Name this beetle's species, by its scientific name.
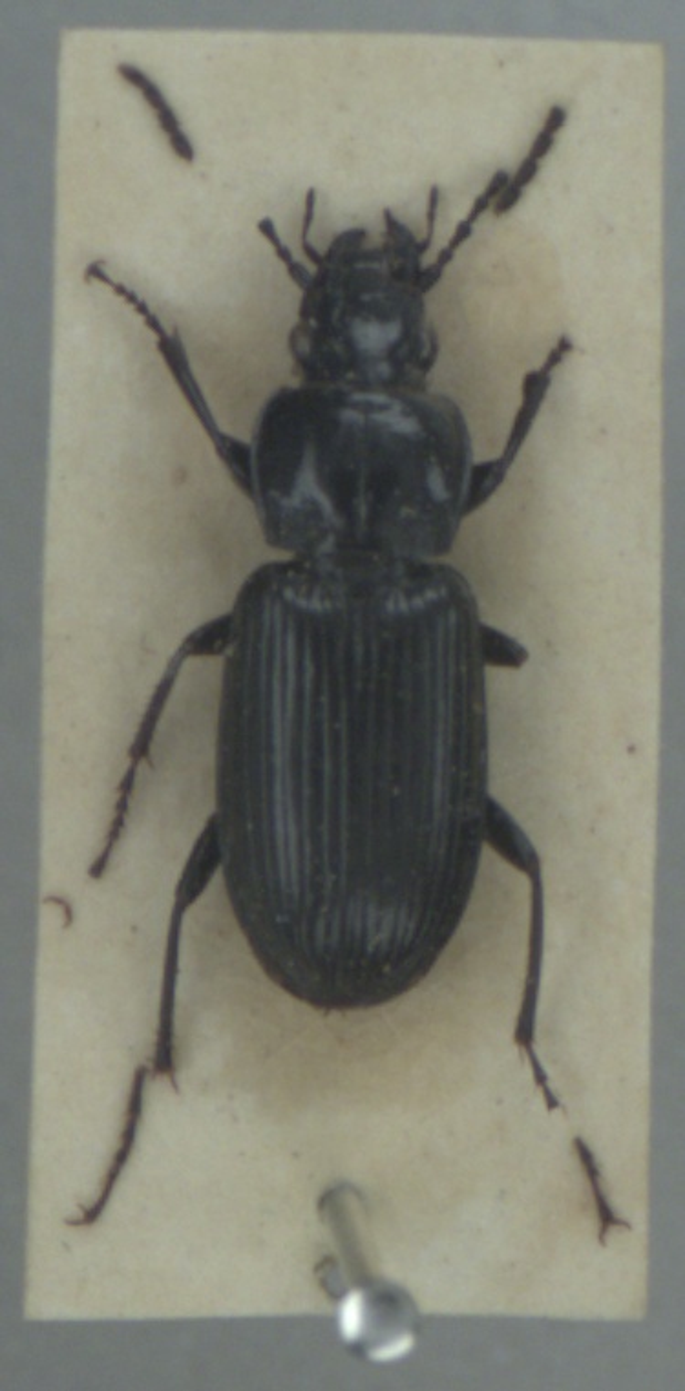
Pterostichus nigrita
